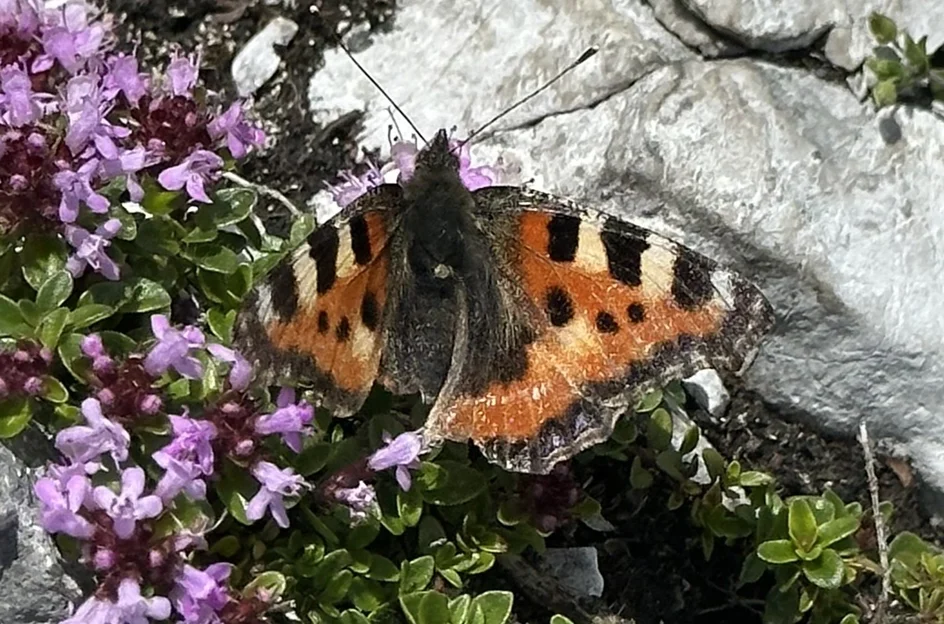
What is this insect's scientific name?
Aglais urticae
